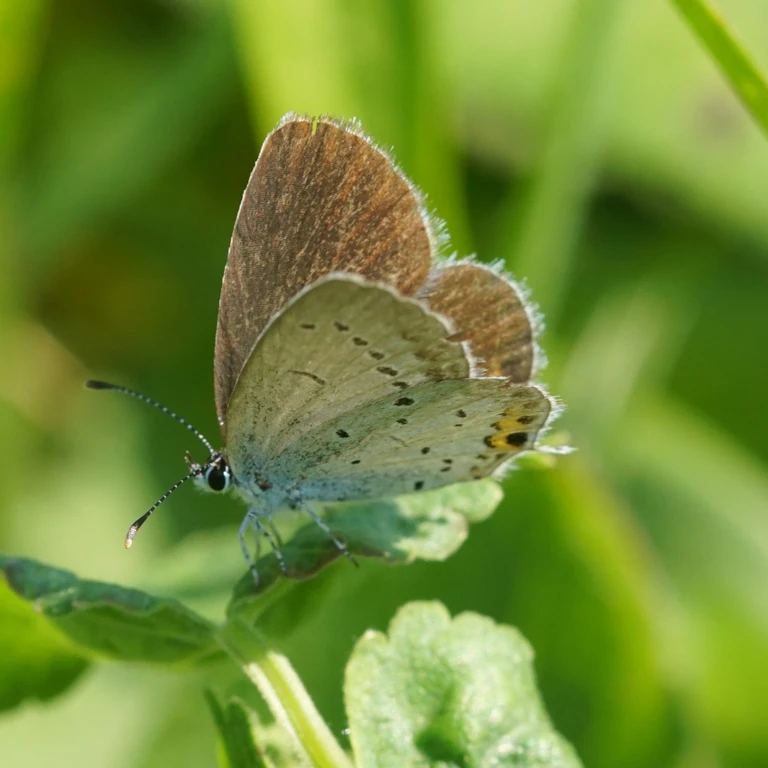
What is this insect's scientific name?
Cupido argiades (also Elkalyce argiades)
